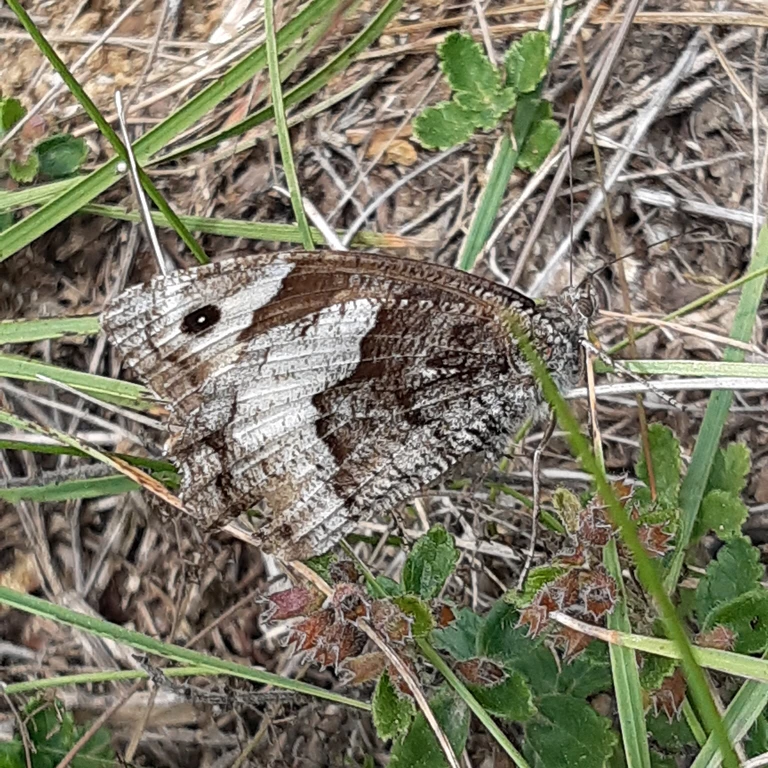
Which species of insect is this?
Hipparchia fagi
